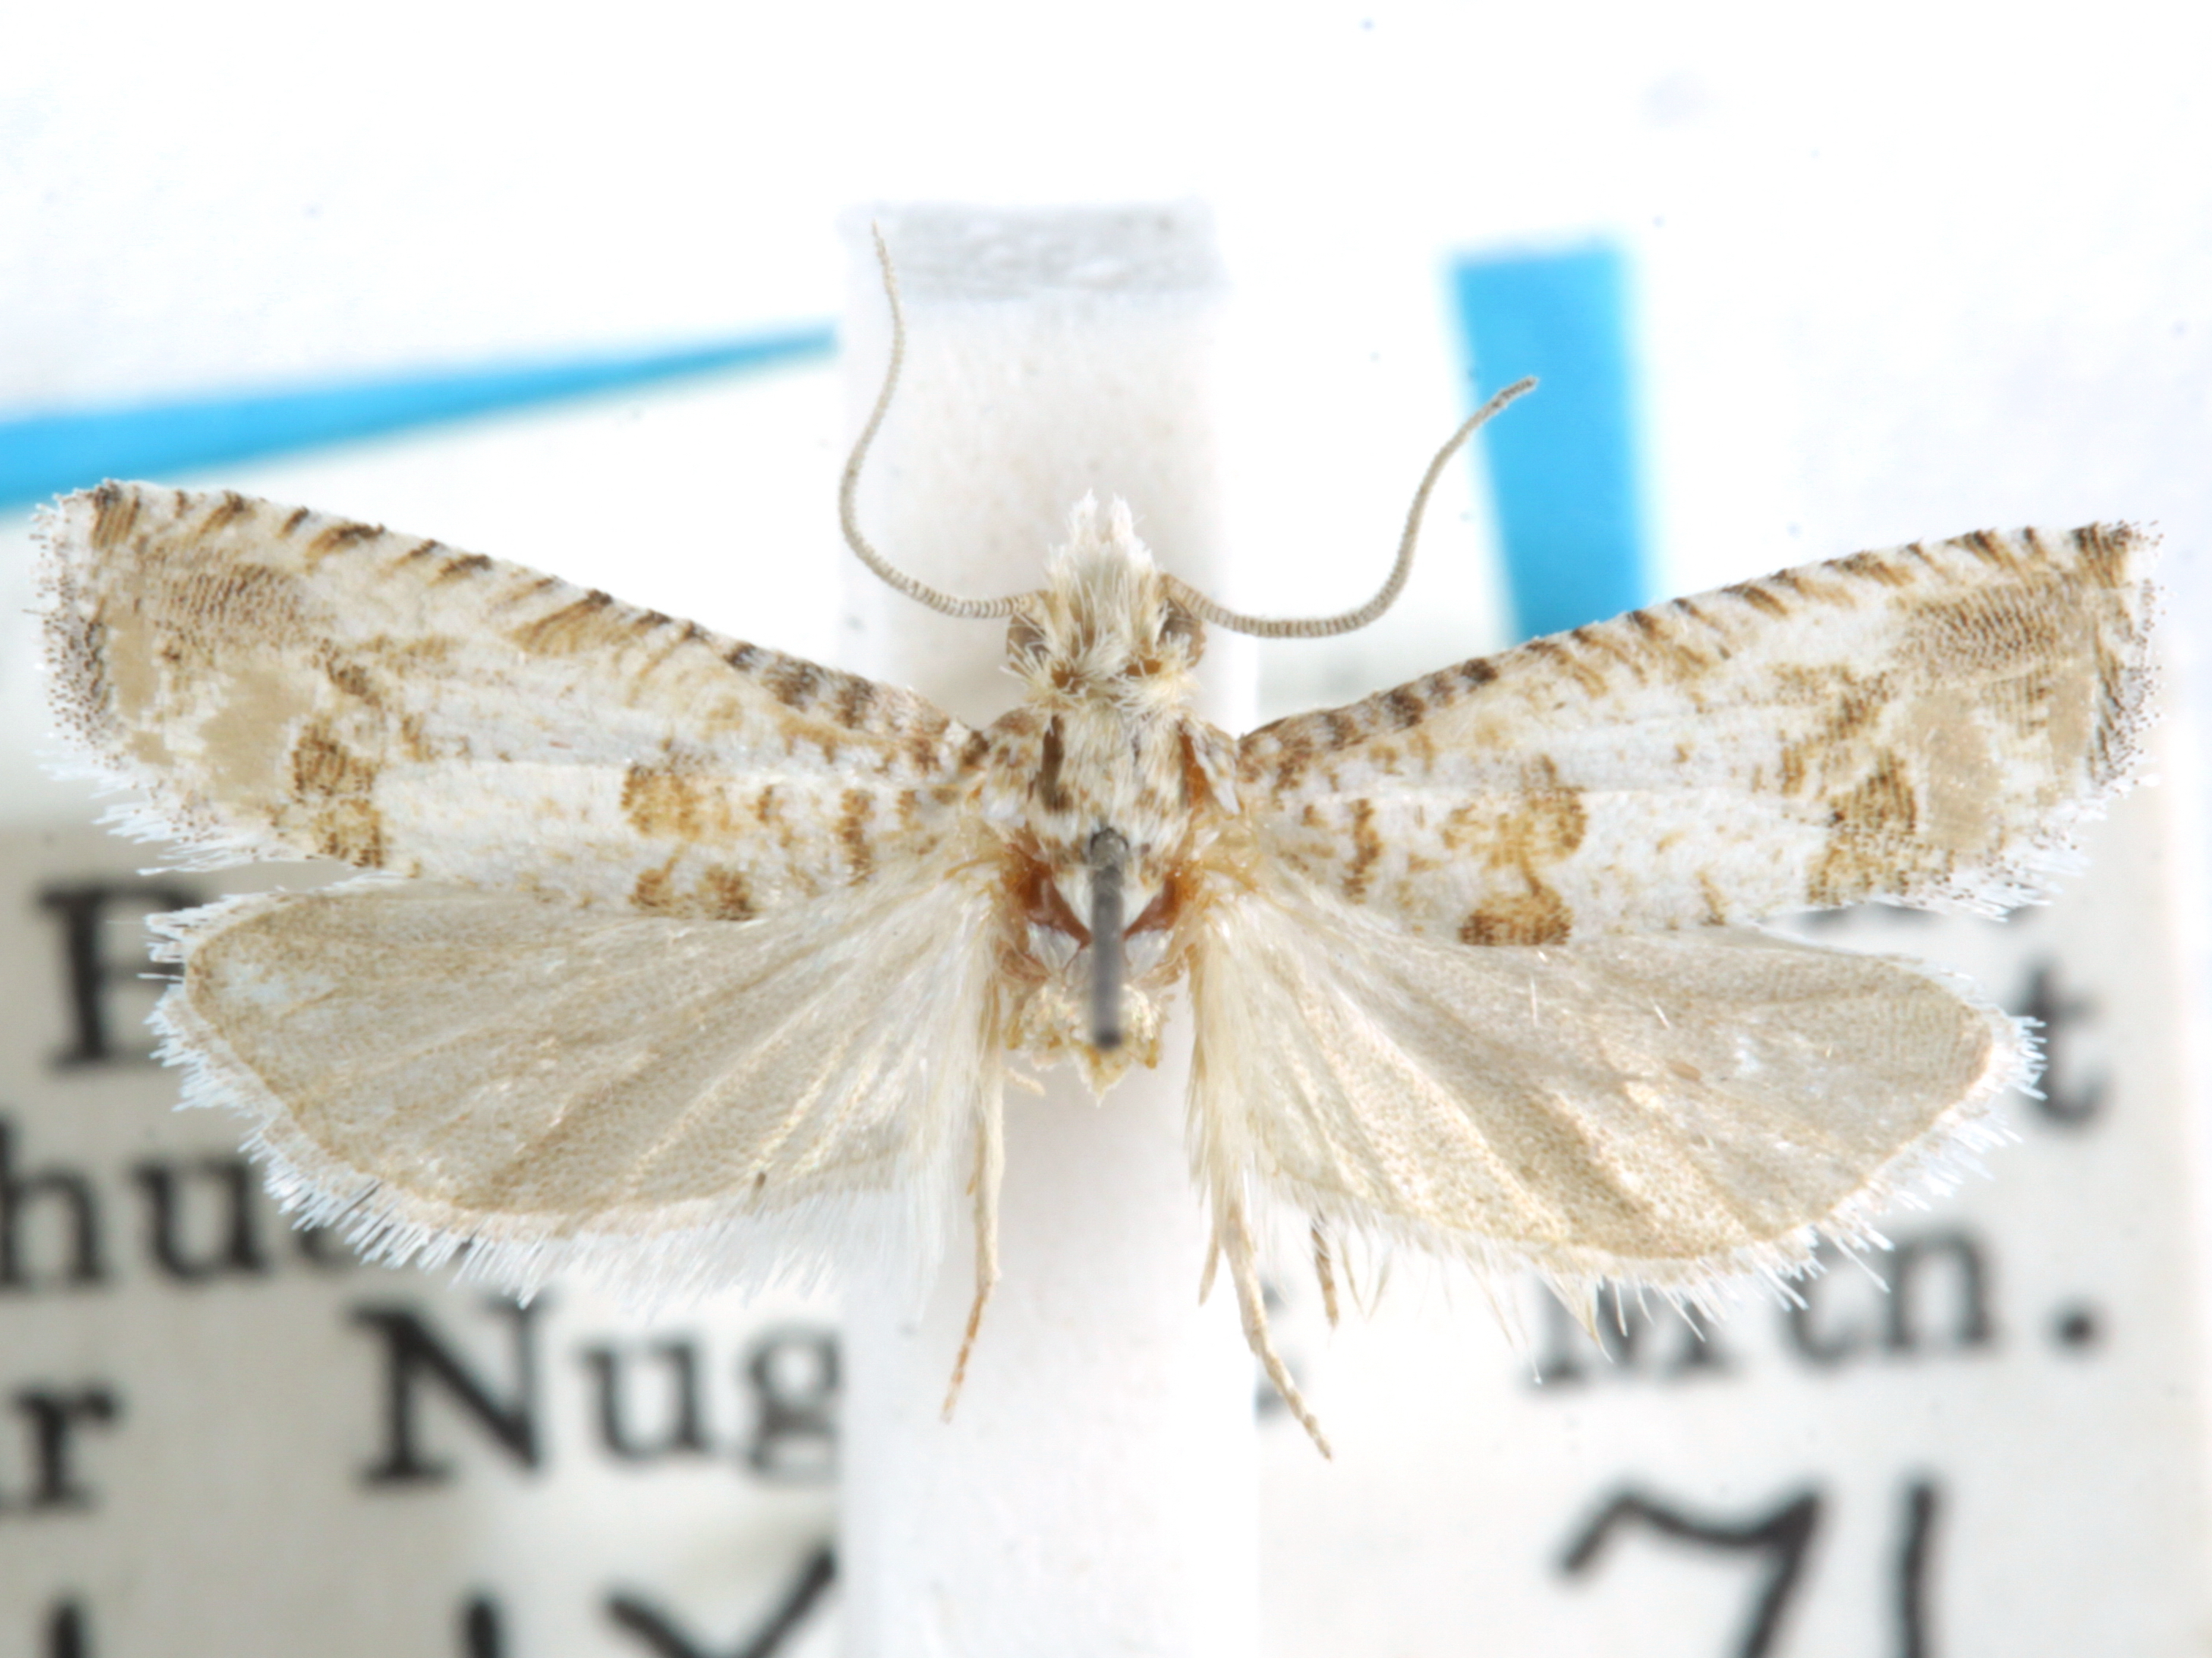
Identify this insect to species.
Pelochrista blanchardi
